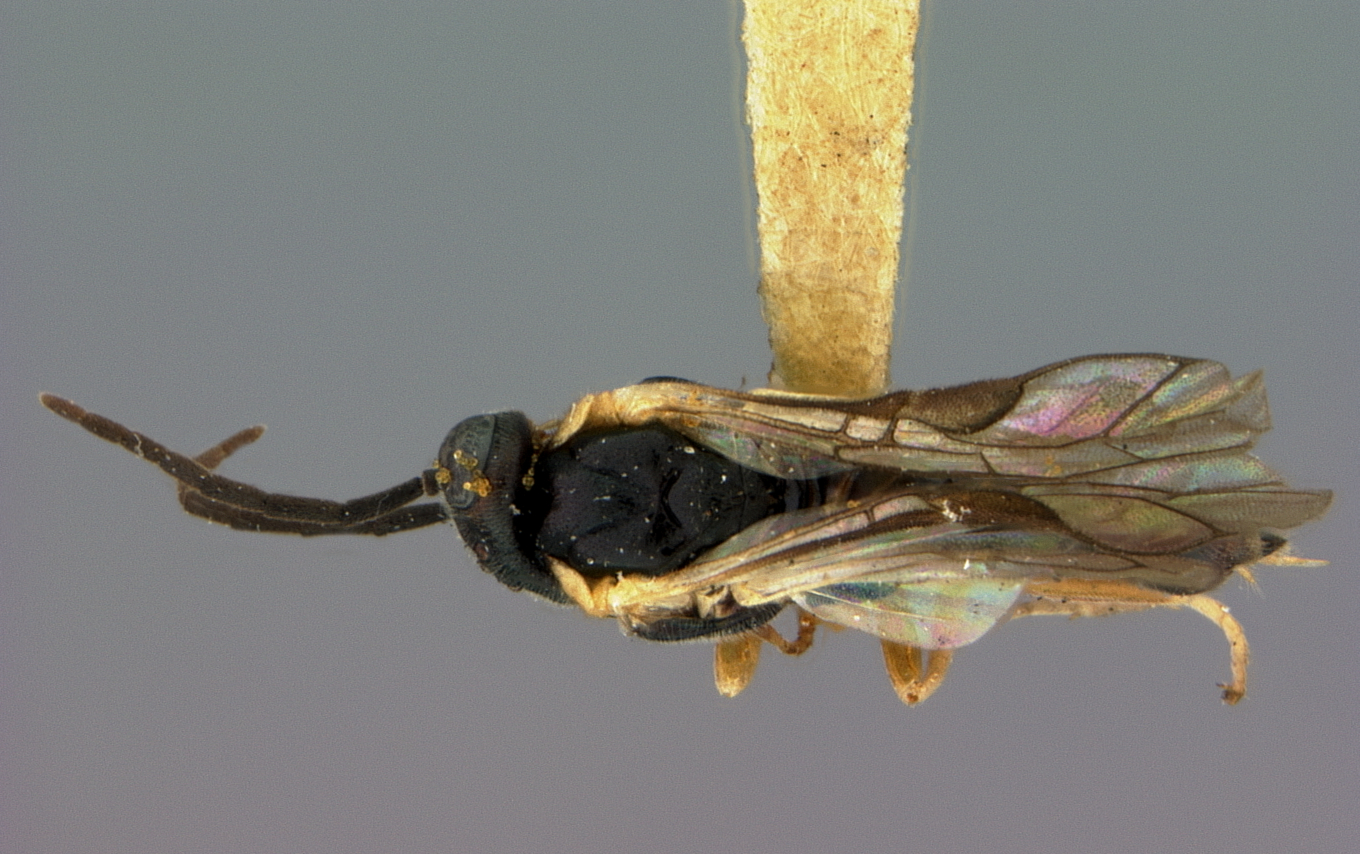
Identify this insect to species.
Pontania pumila
